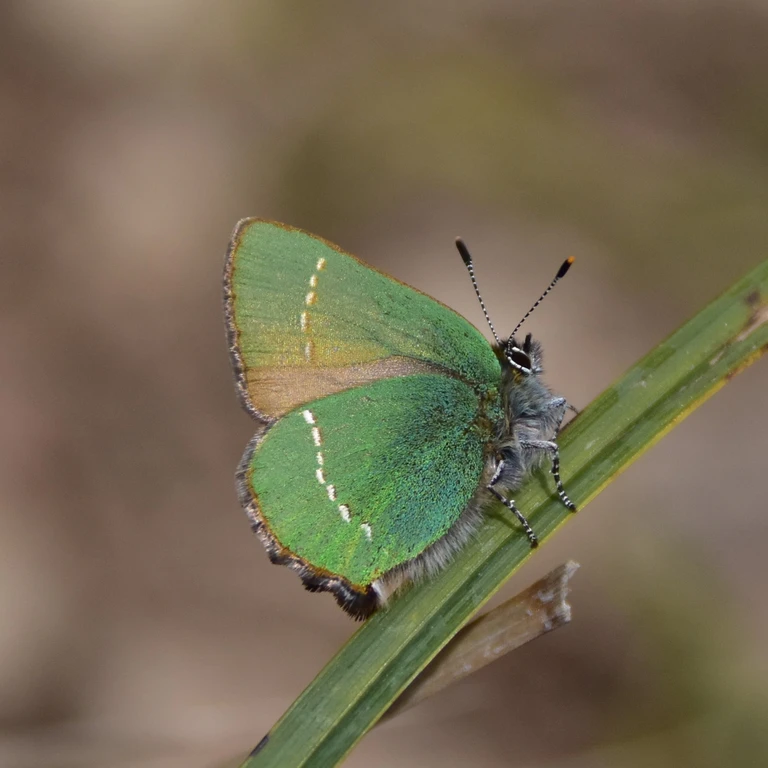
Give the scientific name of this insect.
Callophrys rubi
